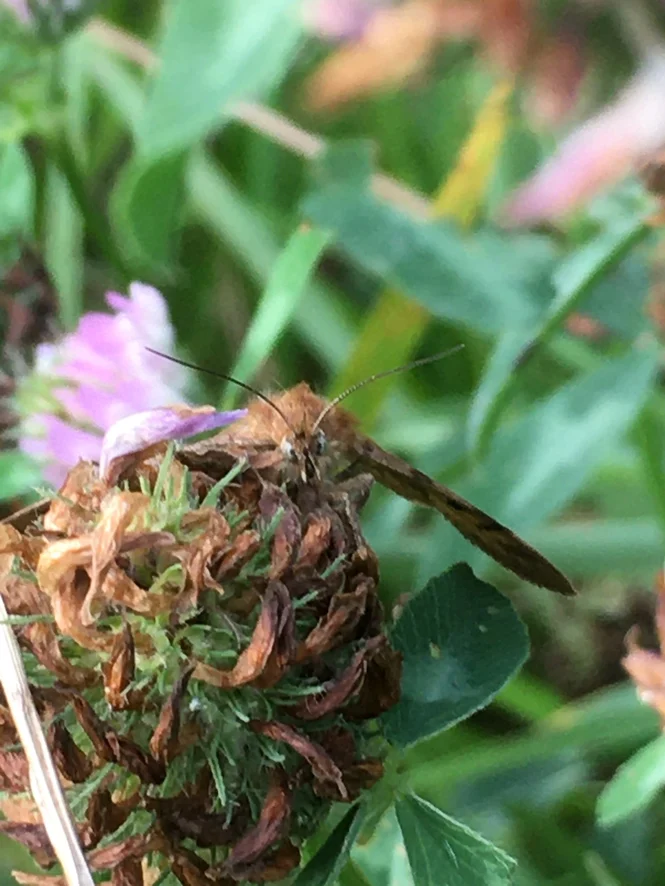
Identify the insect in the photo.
Euclidia glyphica
